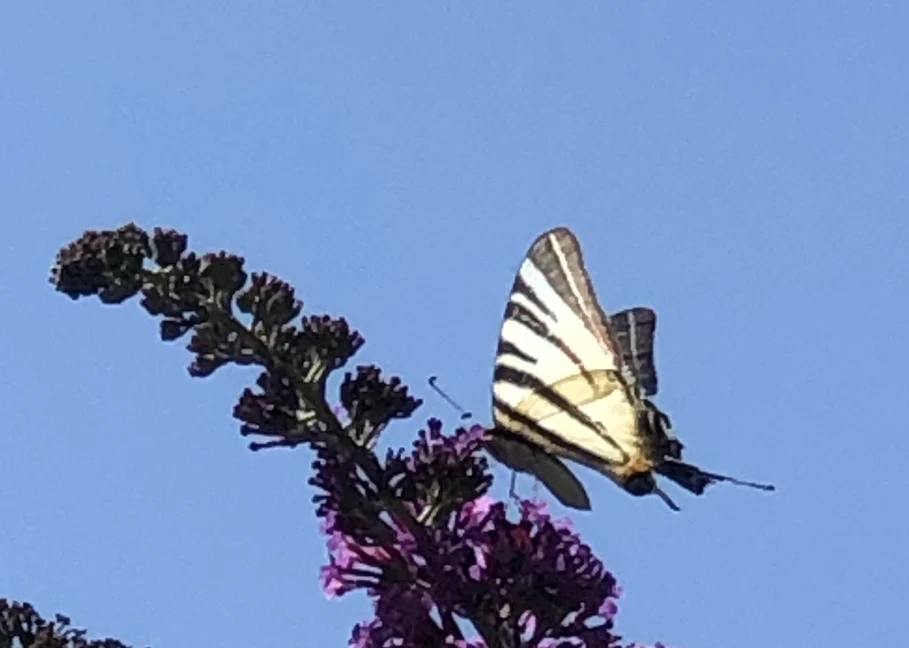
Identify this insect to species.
Iphiclides podalirius
